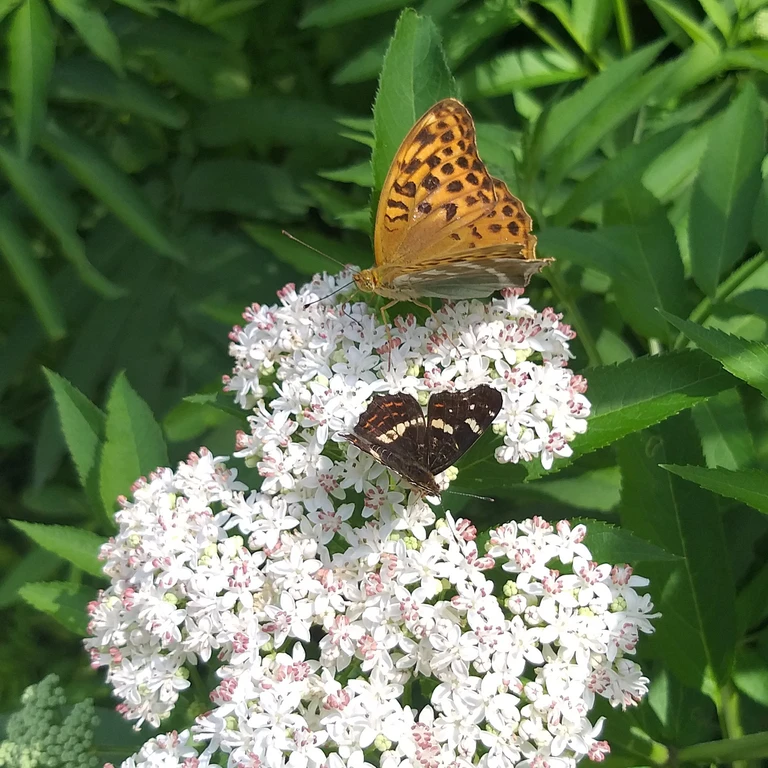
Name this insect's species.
Argynnis paphia
